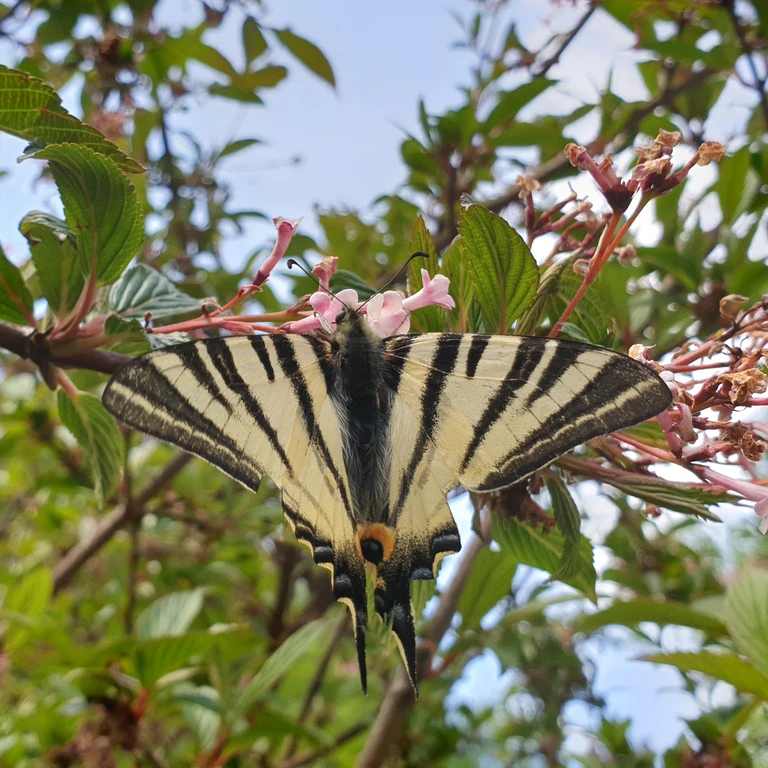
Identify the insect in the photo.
Iphiclides podalirius
